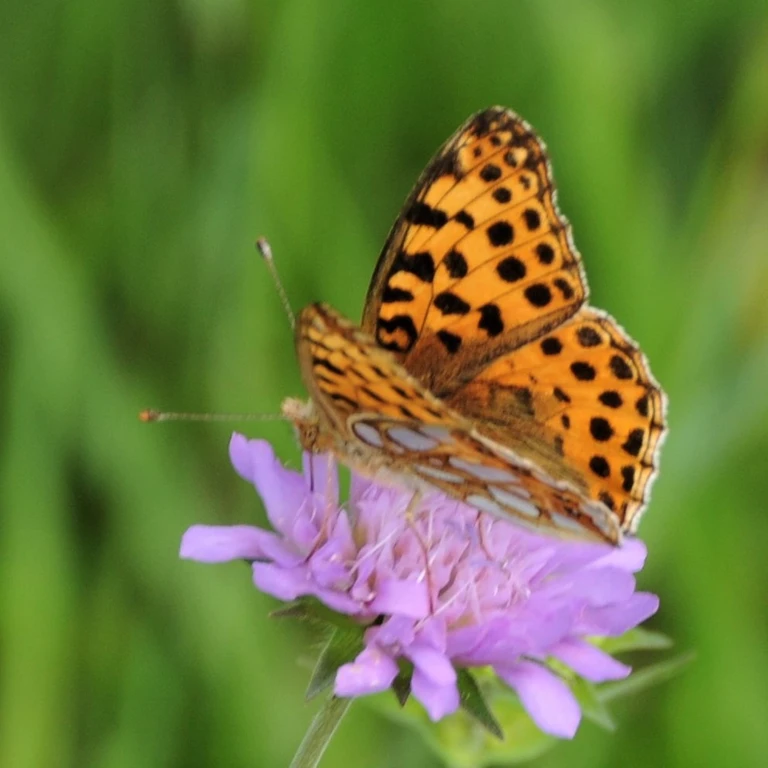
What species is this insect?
Issoria lathonia
